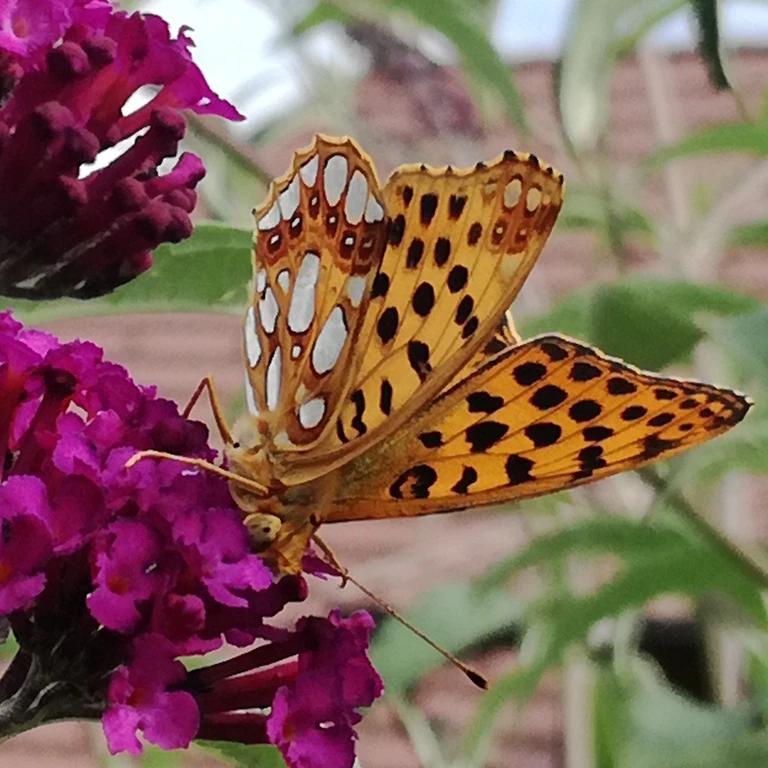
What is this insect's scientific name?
Issoria lathonia
